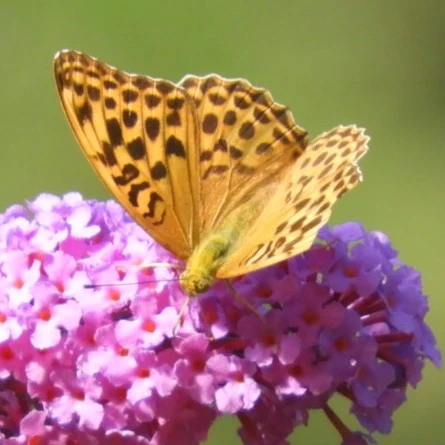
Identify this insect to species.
Argynnis paphia
